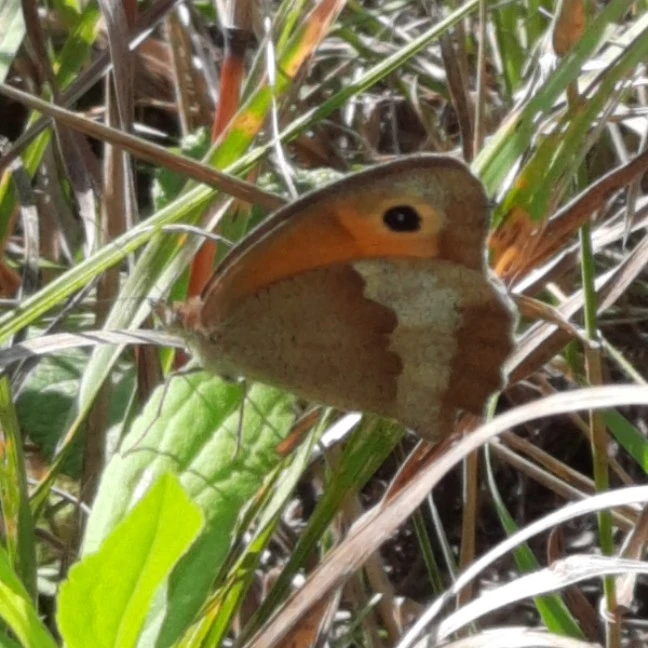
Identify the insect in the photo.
Maniola jurtina
